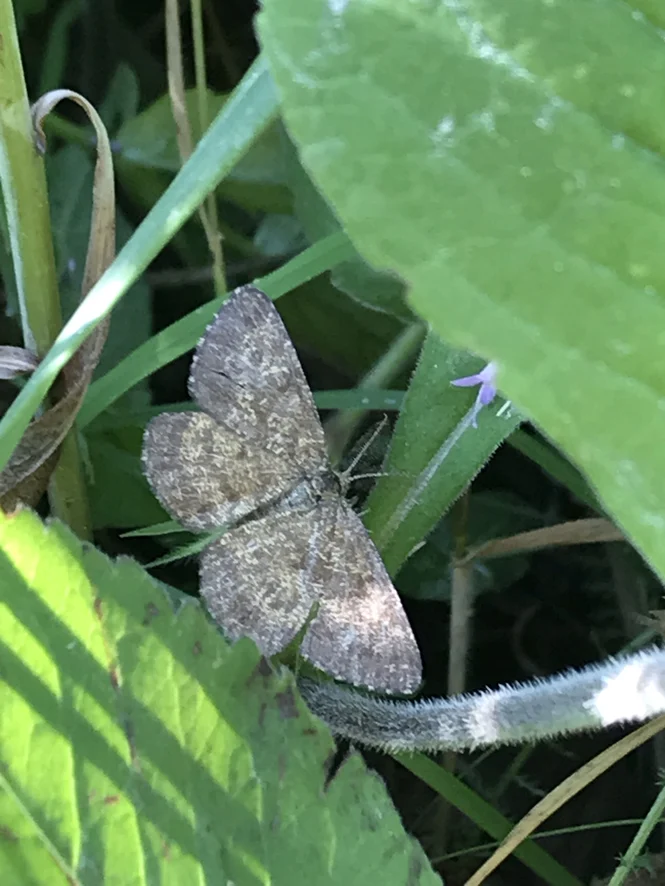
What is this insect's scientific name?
Ematurga atomaria
